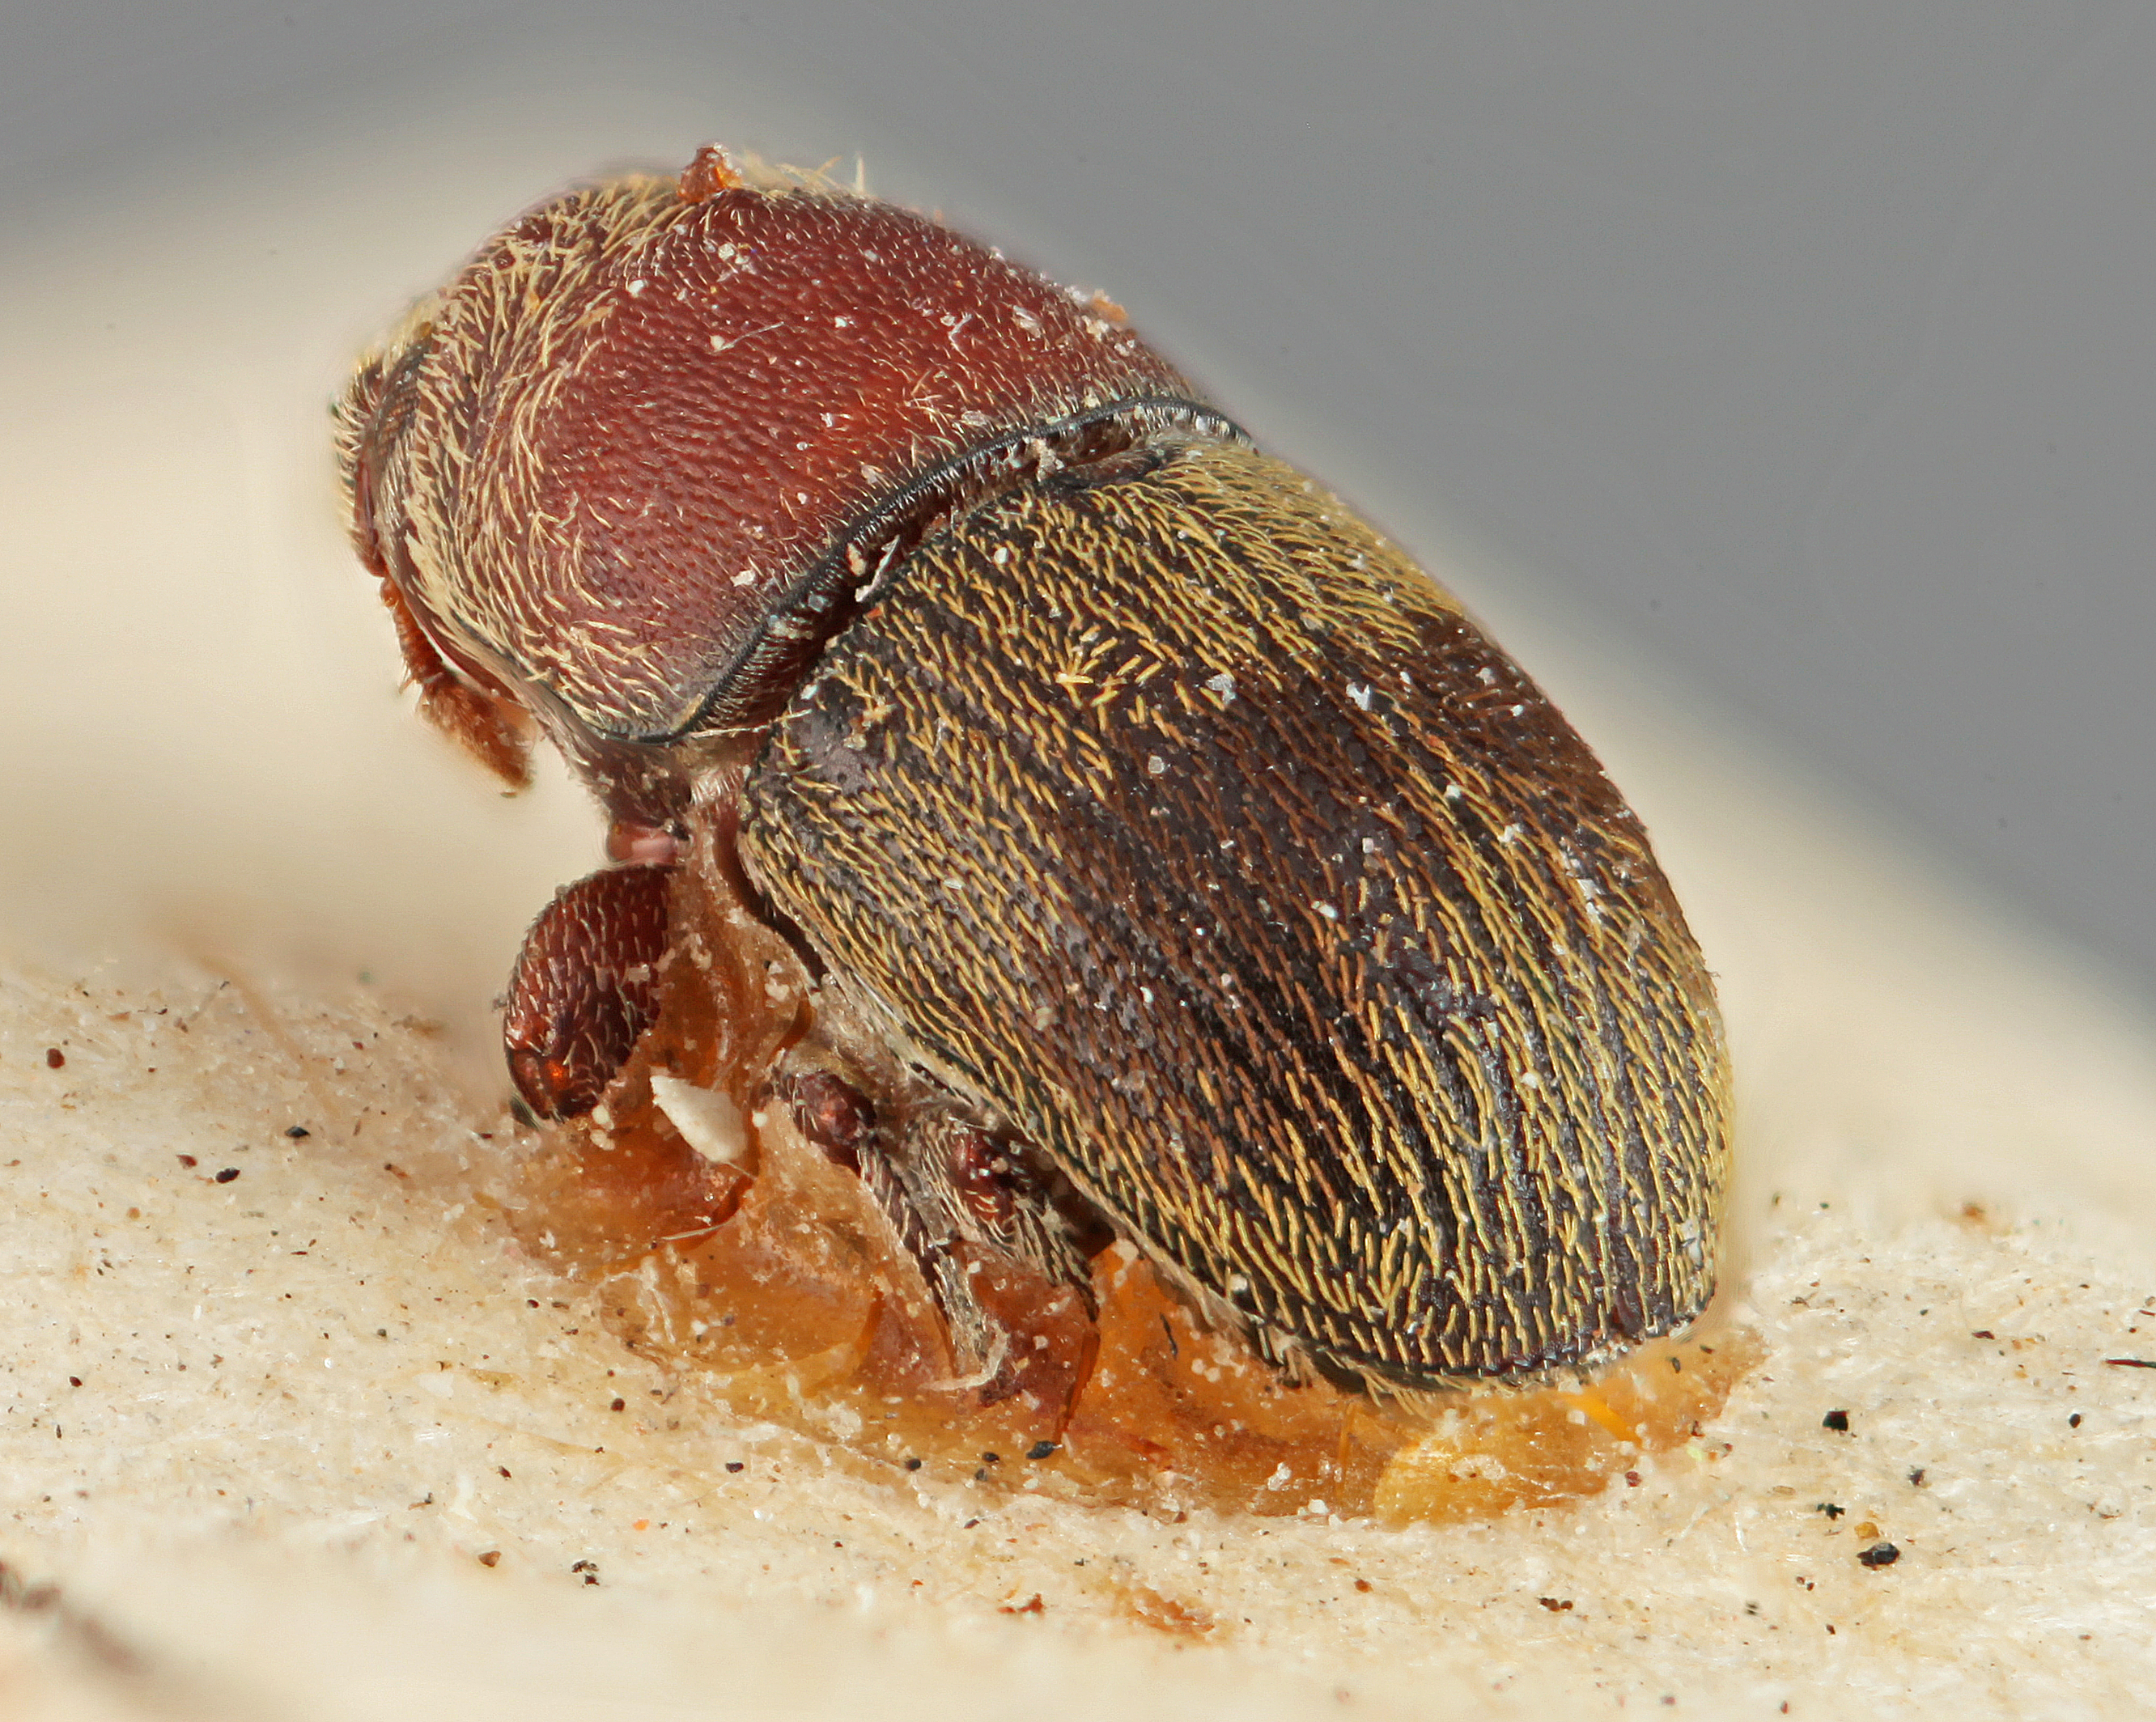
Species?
Loganius vestitus
